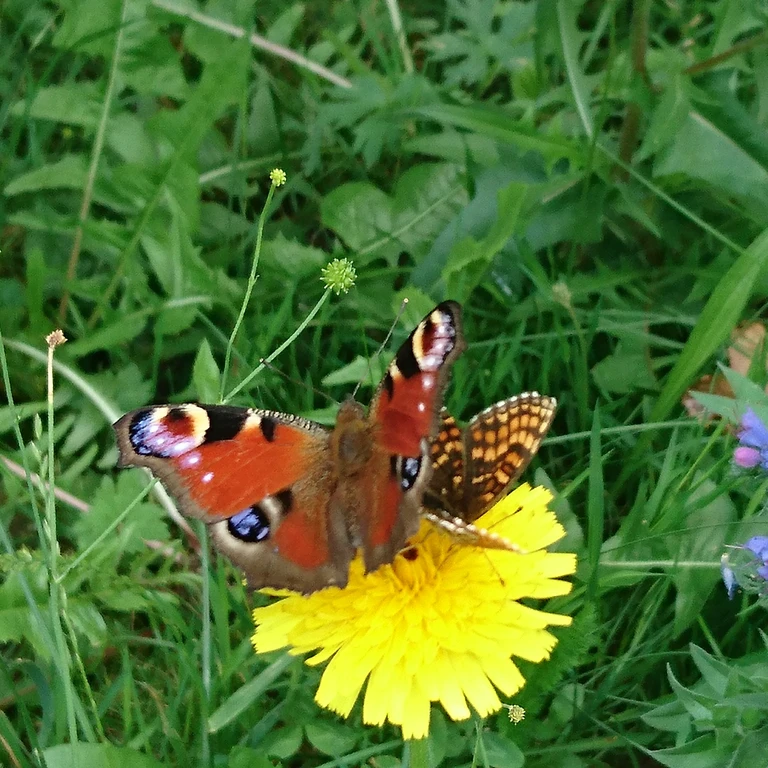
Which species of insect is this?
Aglais io
